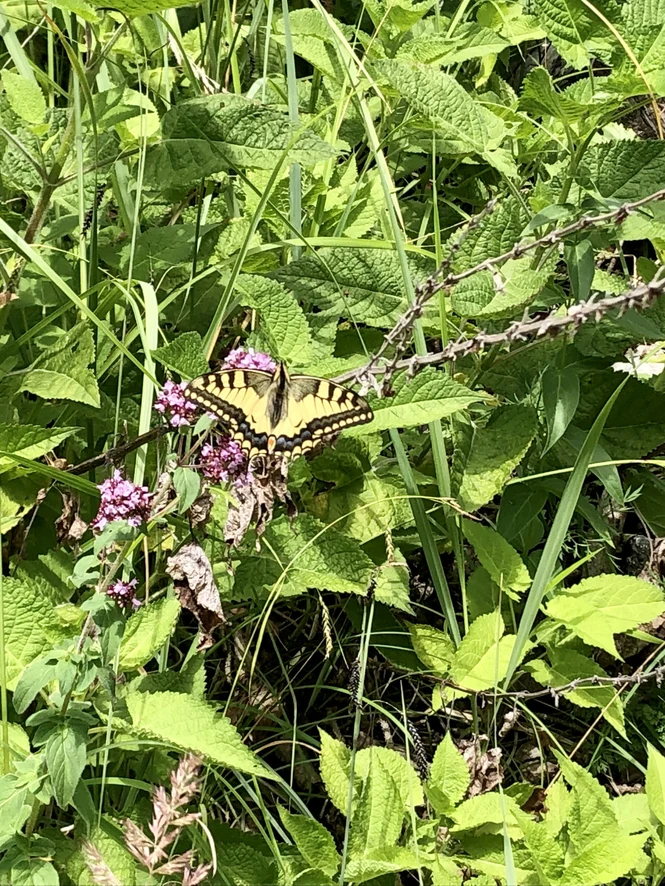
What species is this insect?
Papilio machaon
